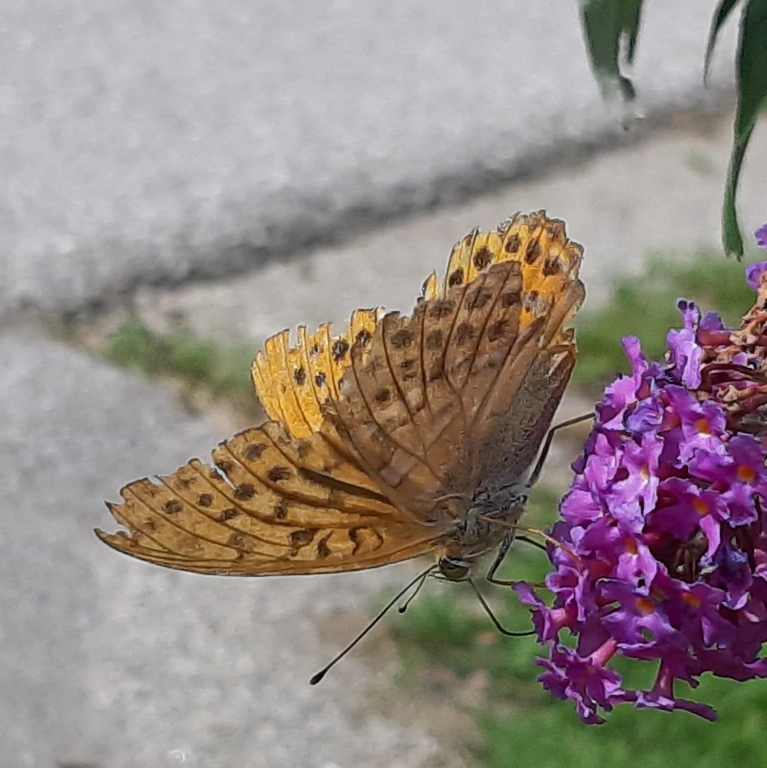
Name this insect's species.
Argynnis paphia
